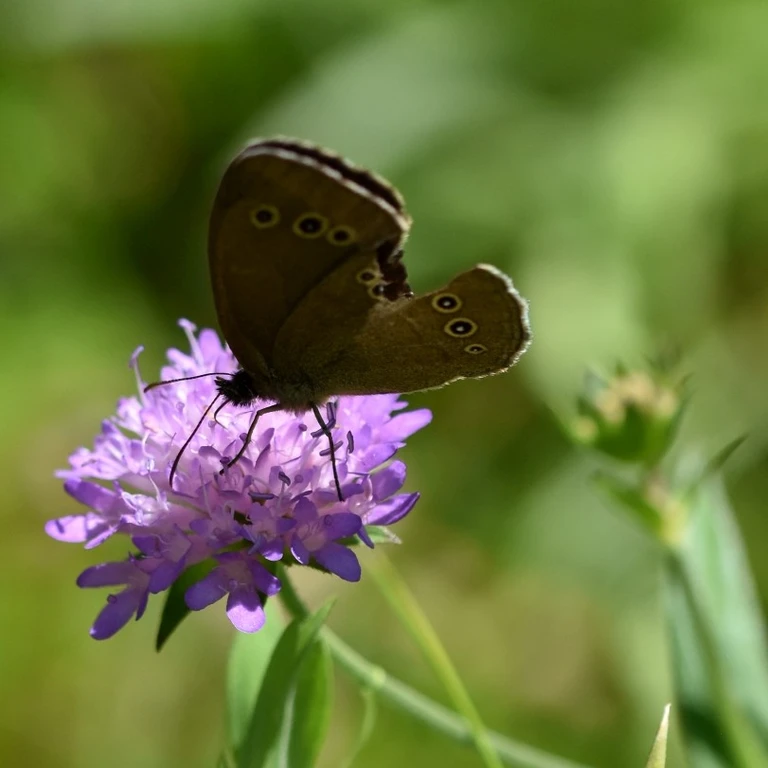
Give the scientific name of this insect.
Aphantopus hyperantus
